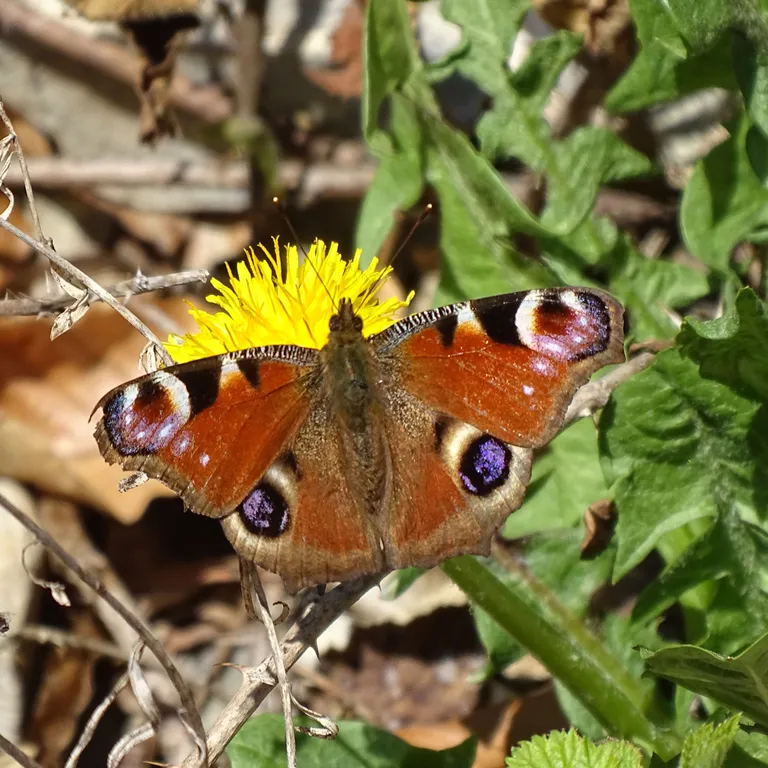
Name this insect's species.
Aglais io
